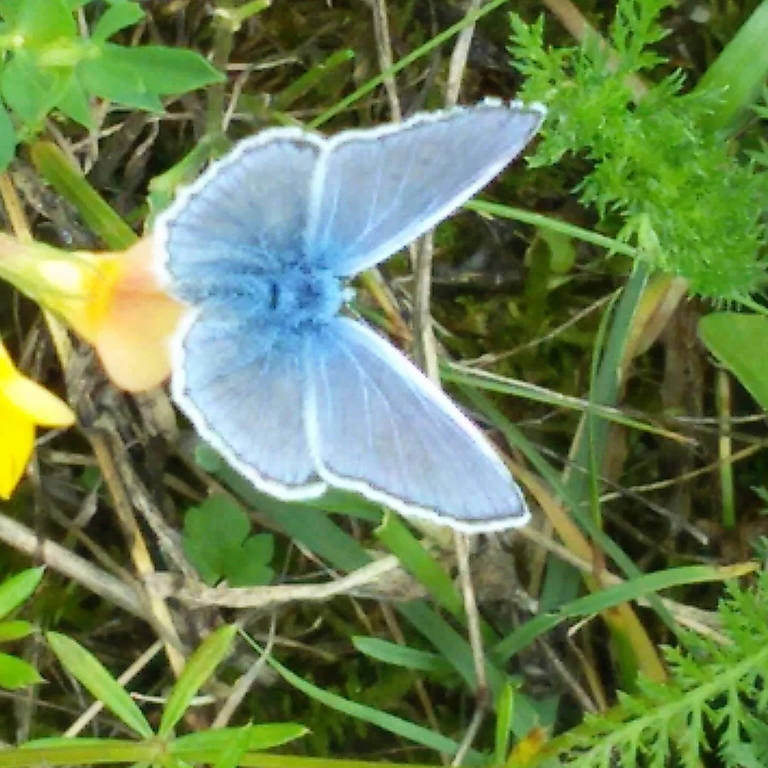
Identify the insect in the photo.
Polyommatus icarus
